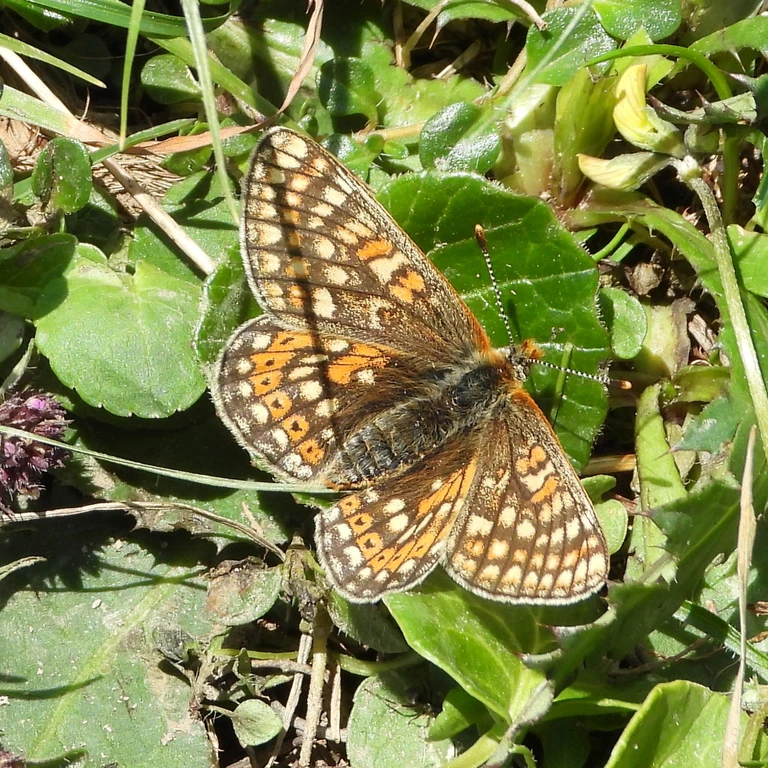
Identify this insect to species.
Euphydryas aurinia
